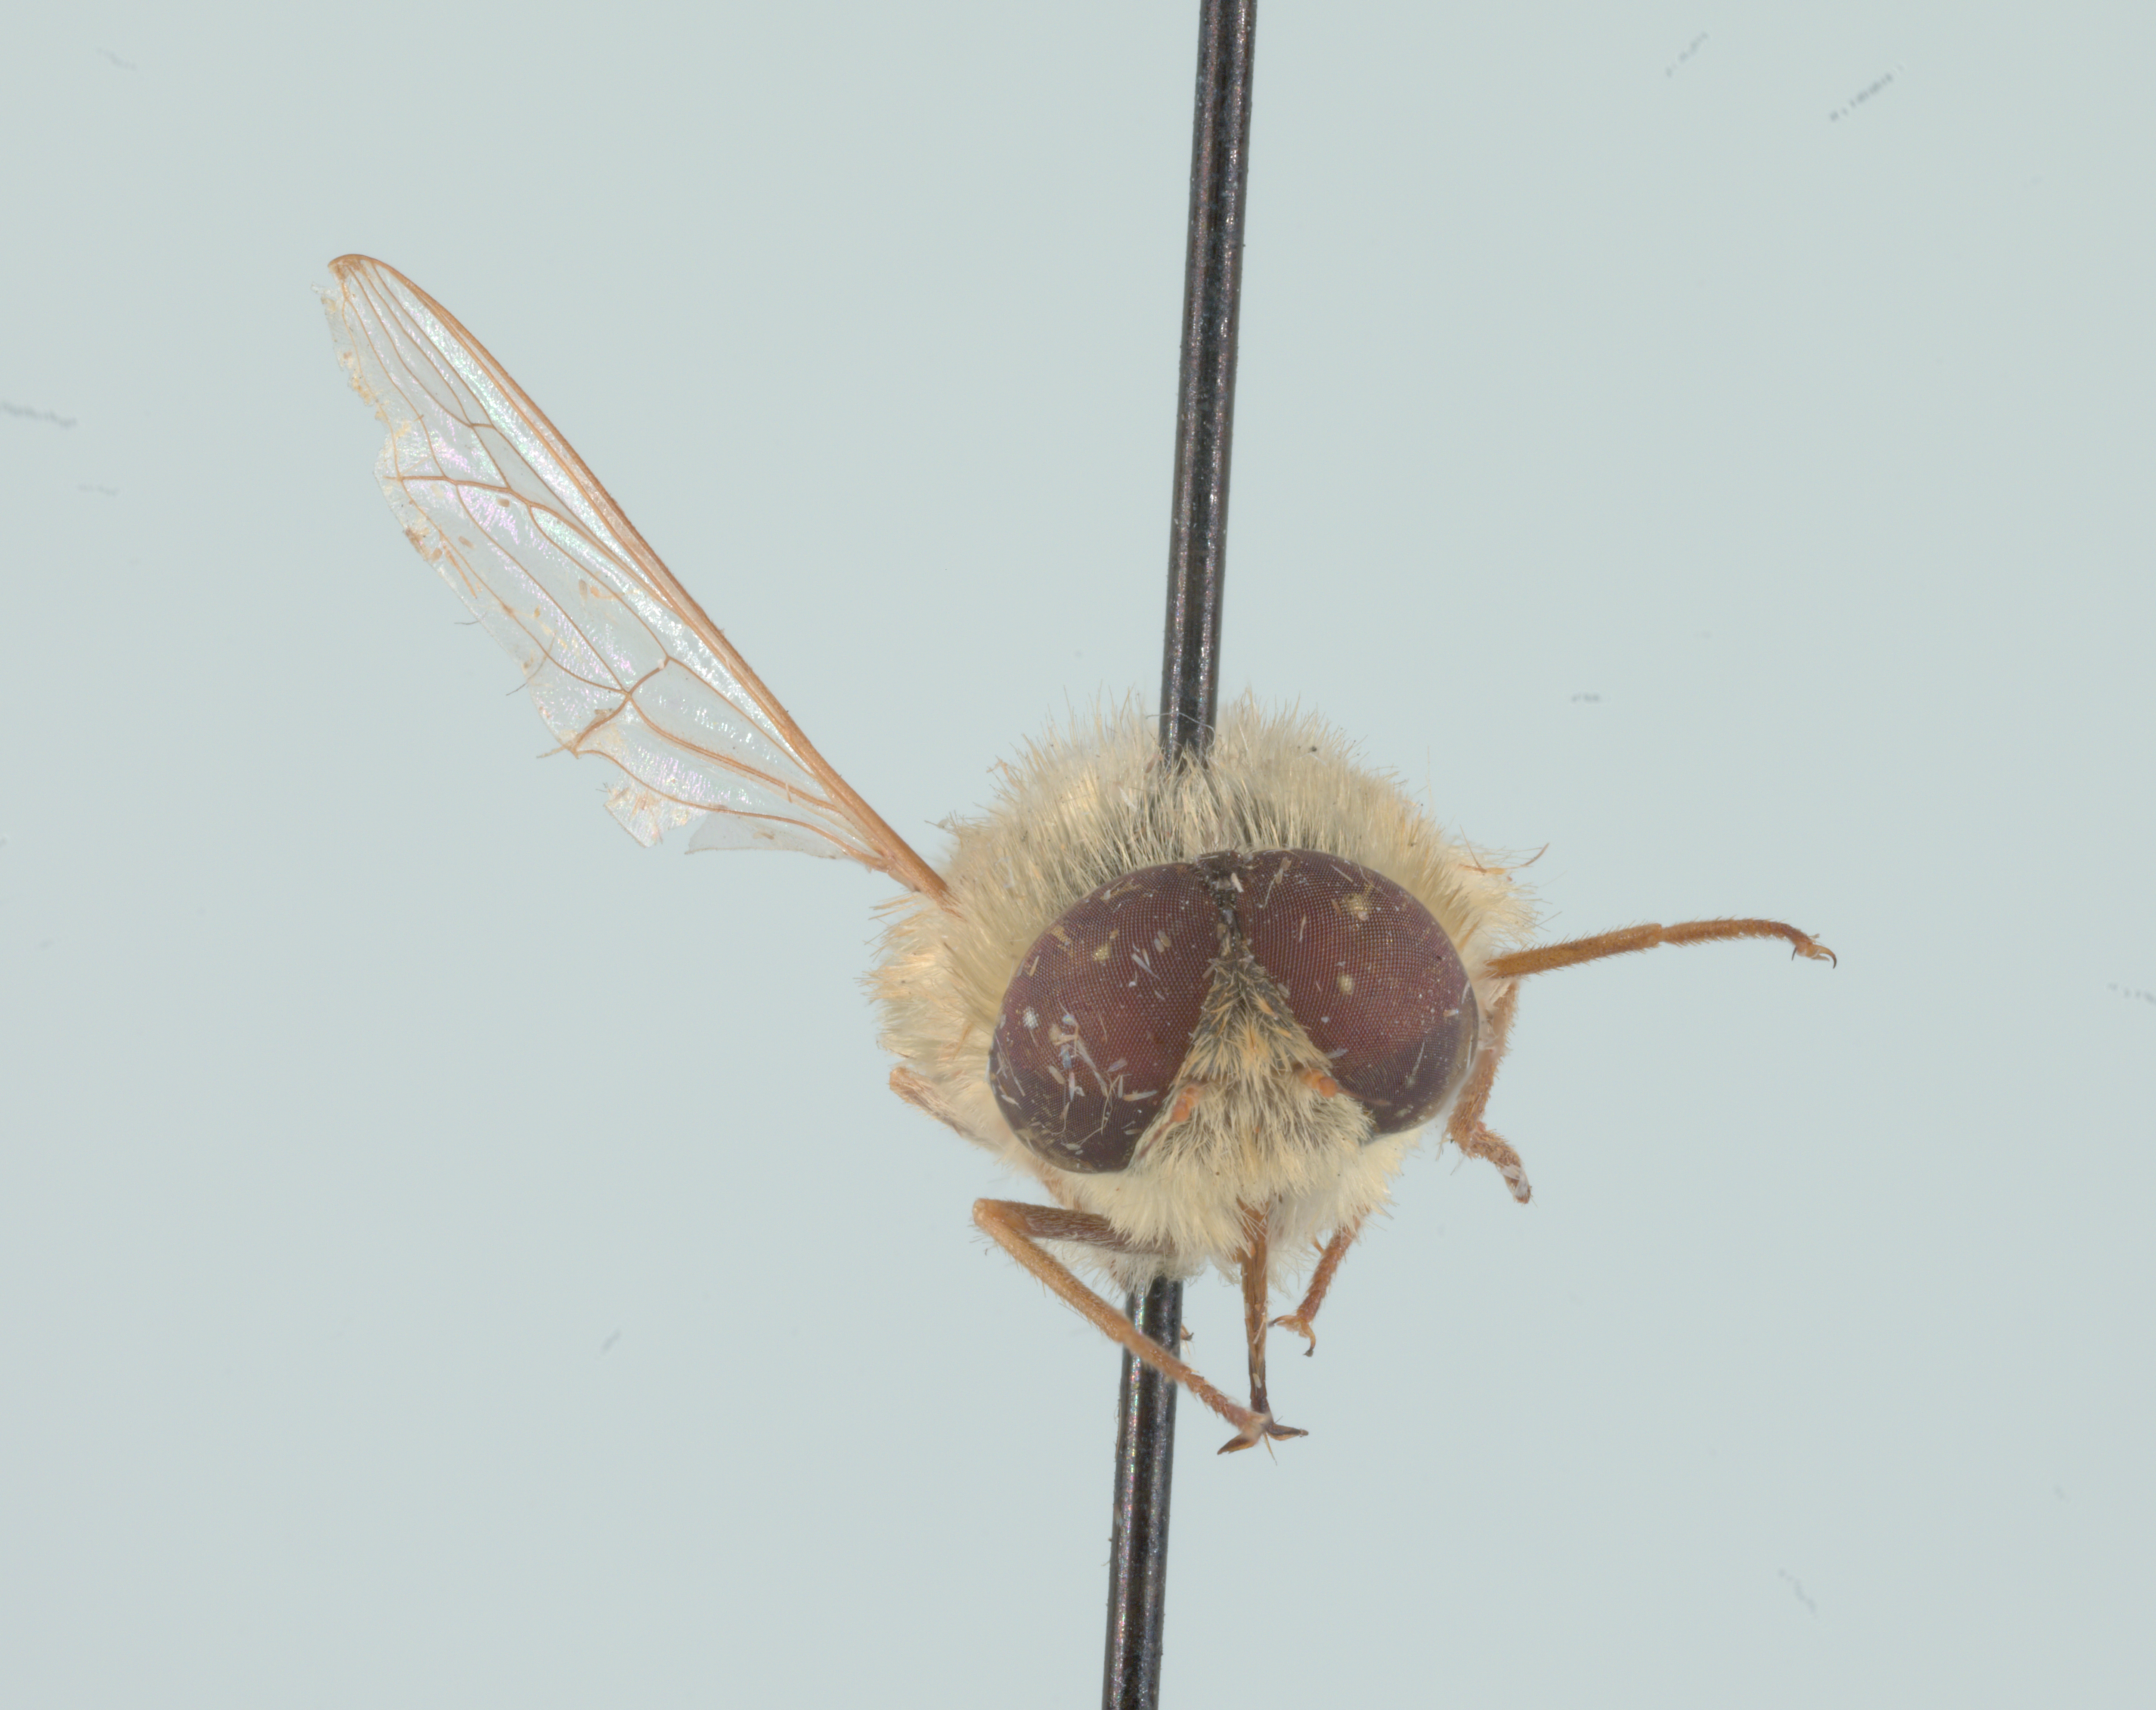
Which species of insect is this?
Neorhynchocephalus sackenii
